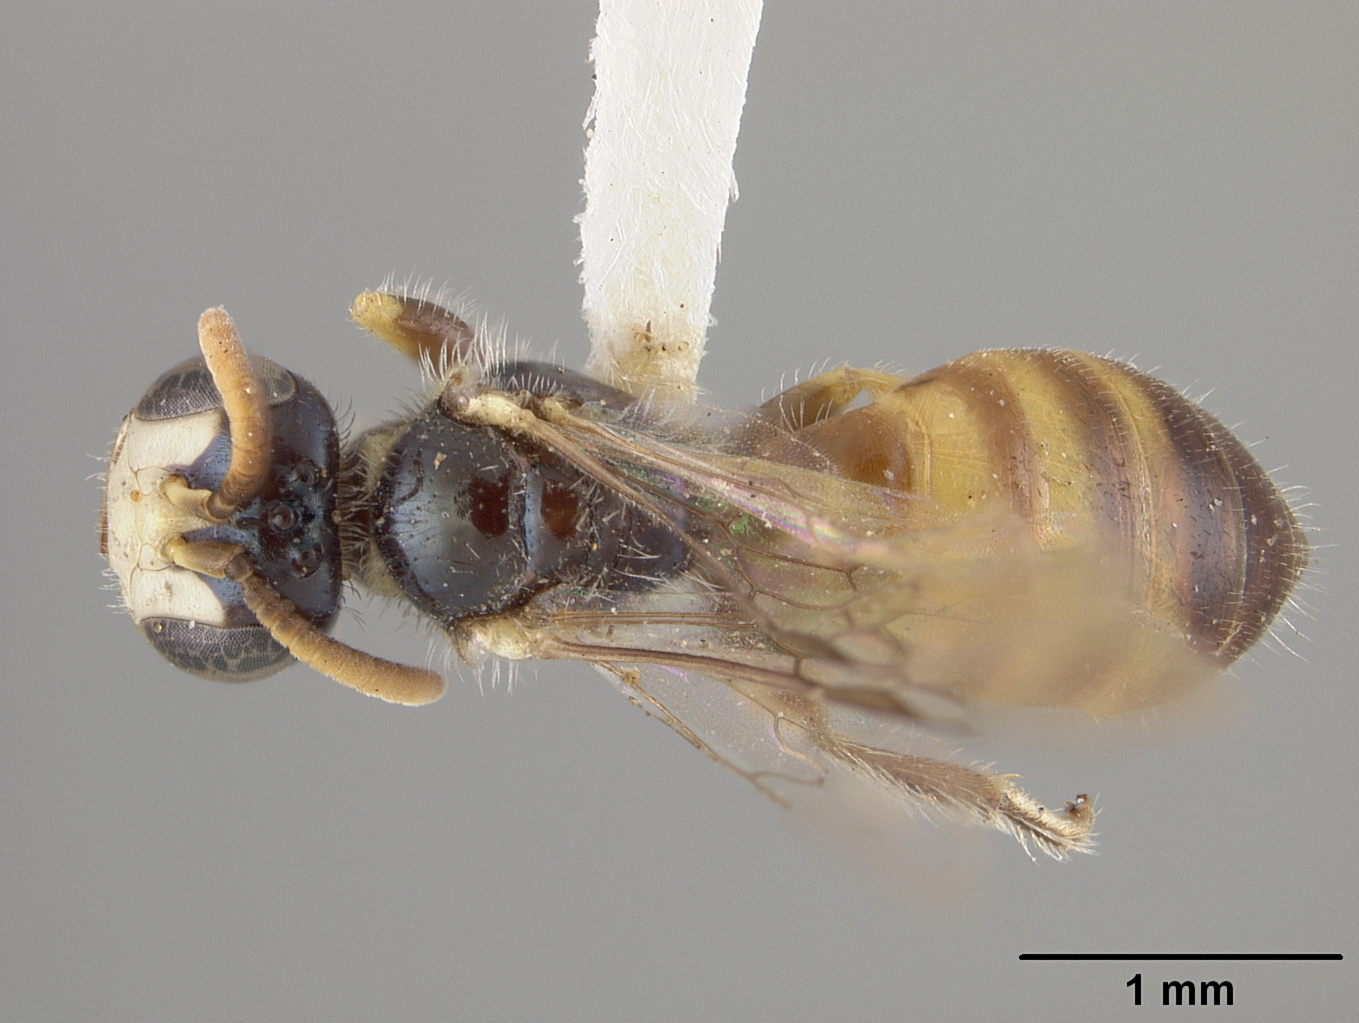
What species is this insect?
Perdita yosemitensis
